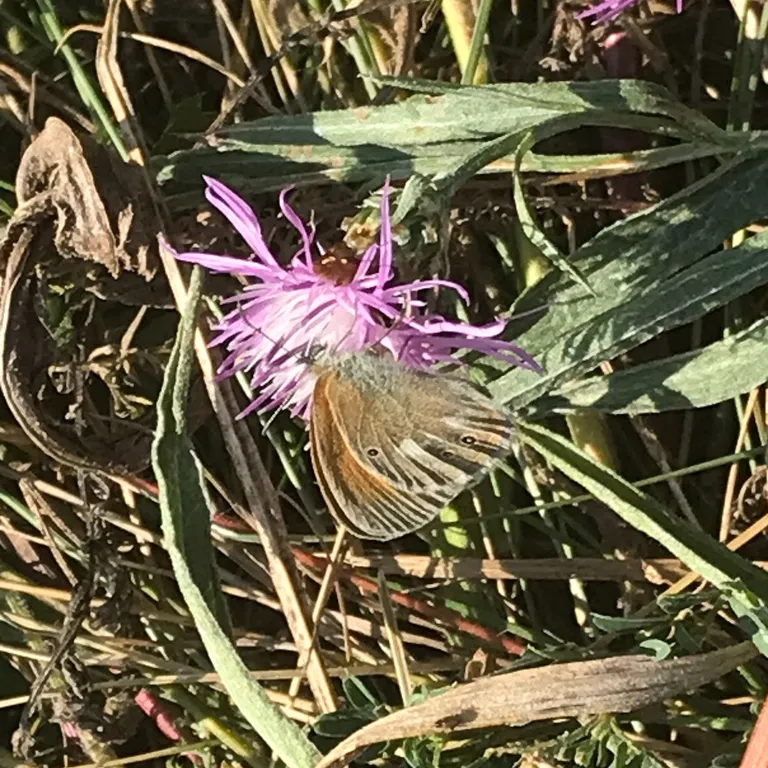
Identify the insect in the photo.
Coenonympha glycerion (also Coenonympha iphis)
